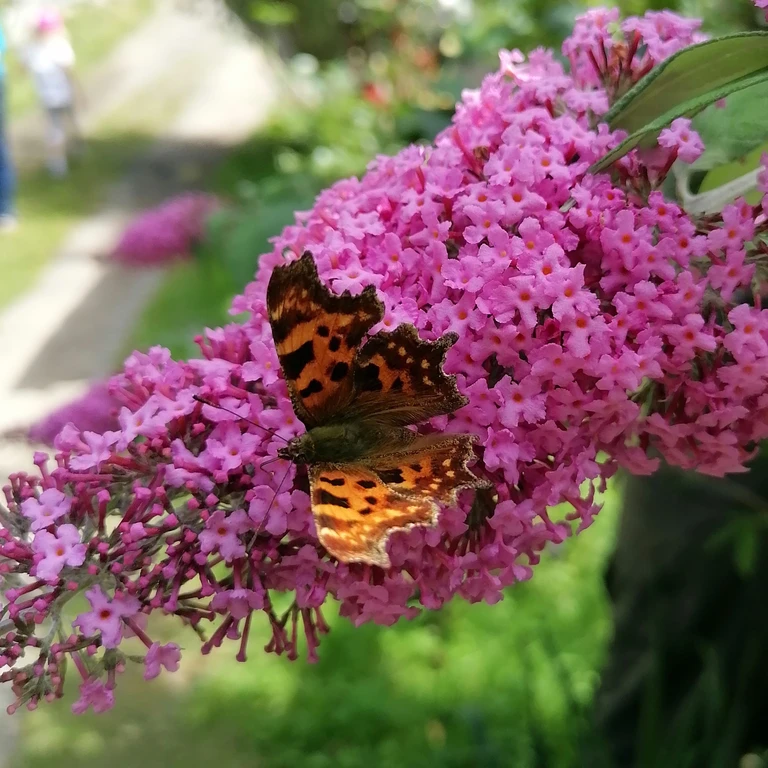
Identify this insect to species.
Polygonia c-album
